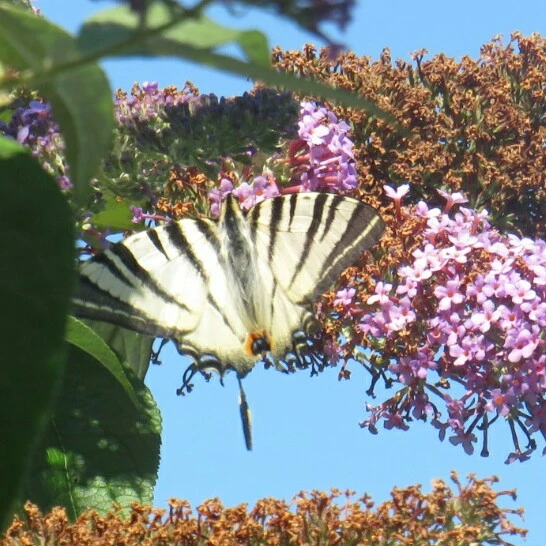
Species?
Iphiclides podalirius
